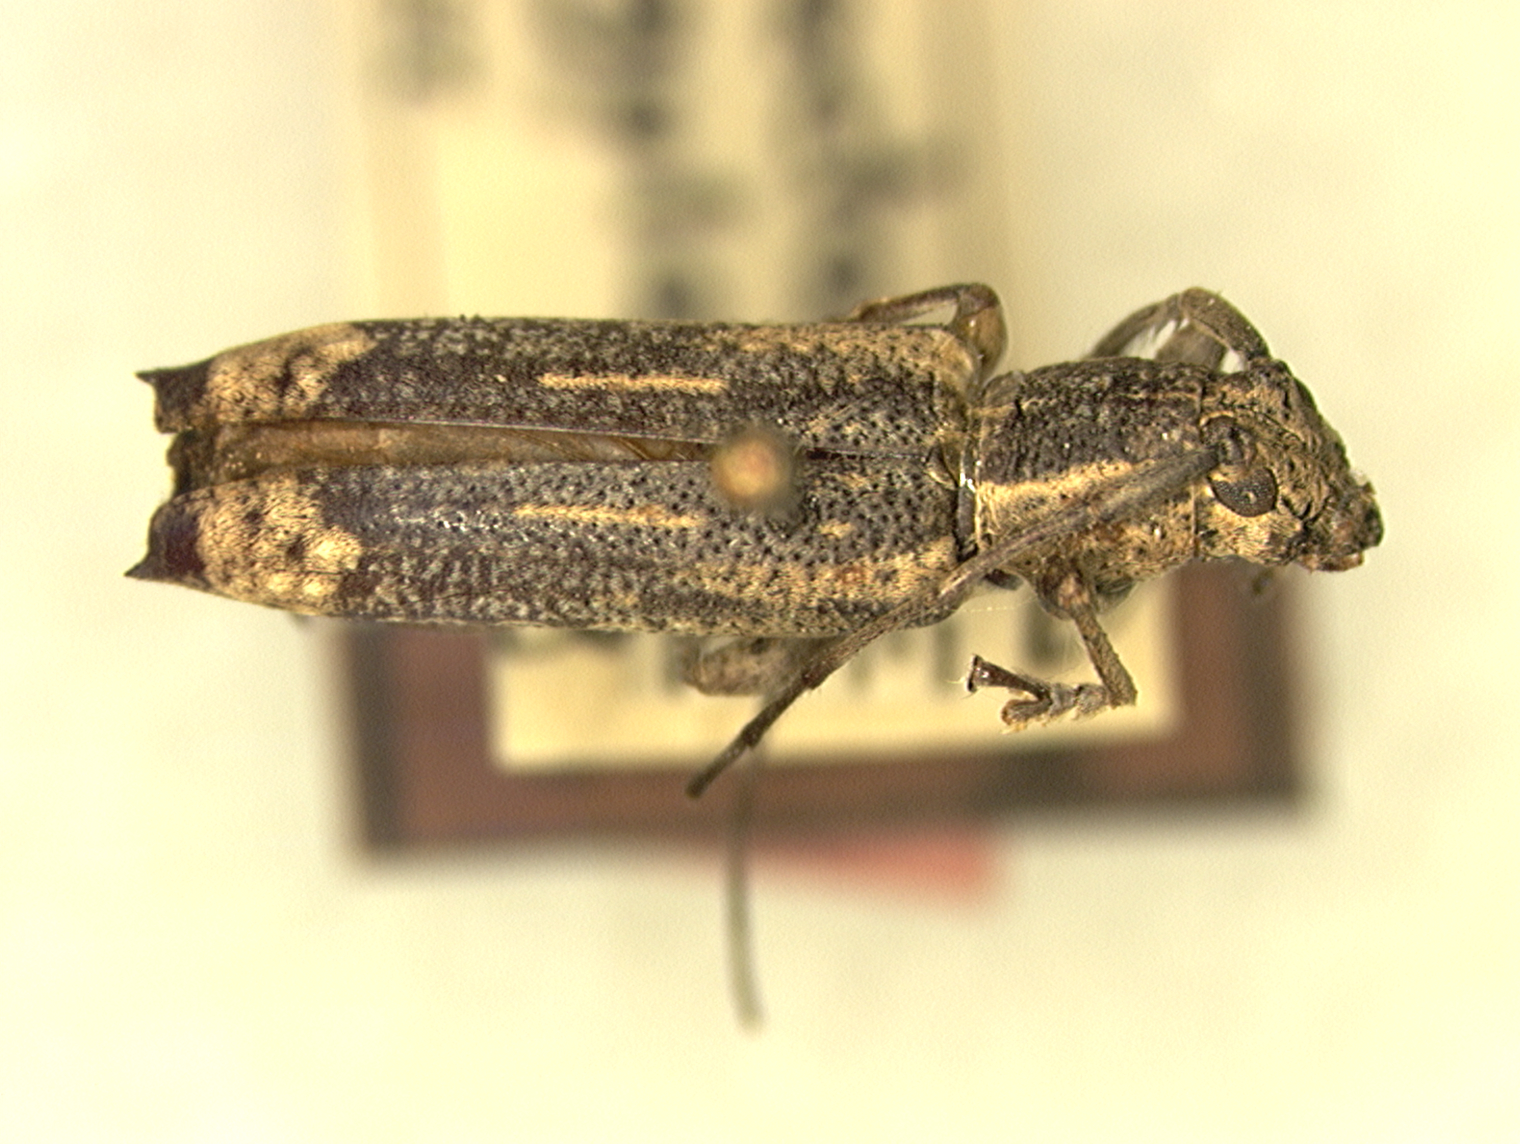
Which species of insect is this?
Mimectatina singularis
